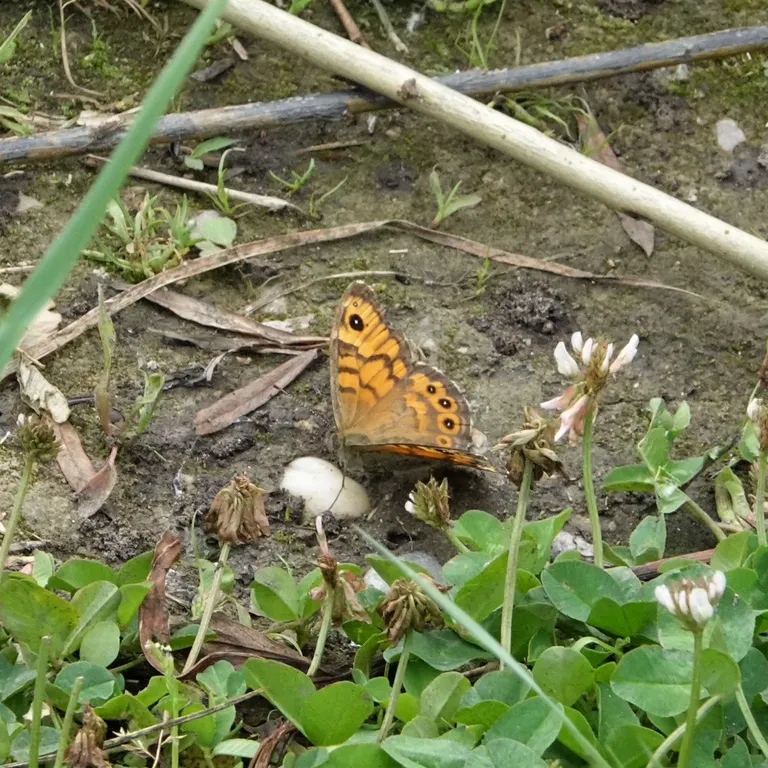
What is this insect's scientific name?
Lasiommata megera (also Pararge megera)
